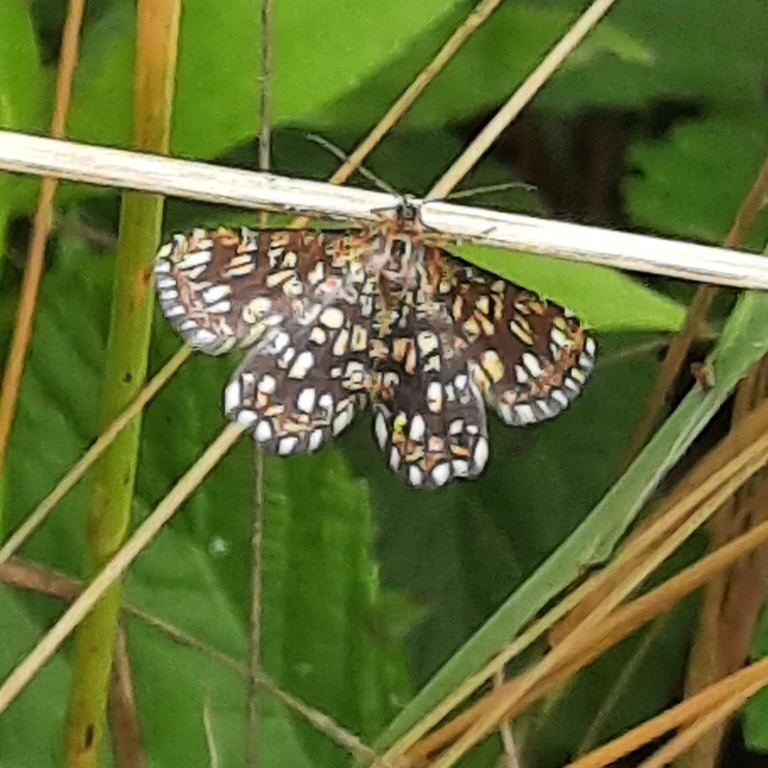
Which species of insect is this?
Chiasmia clathrata
